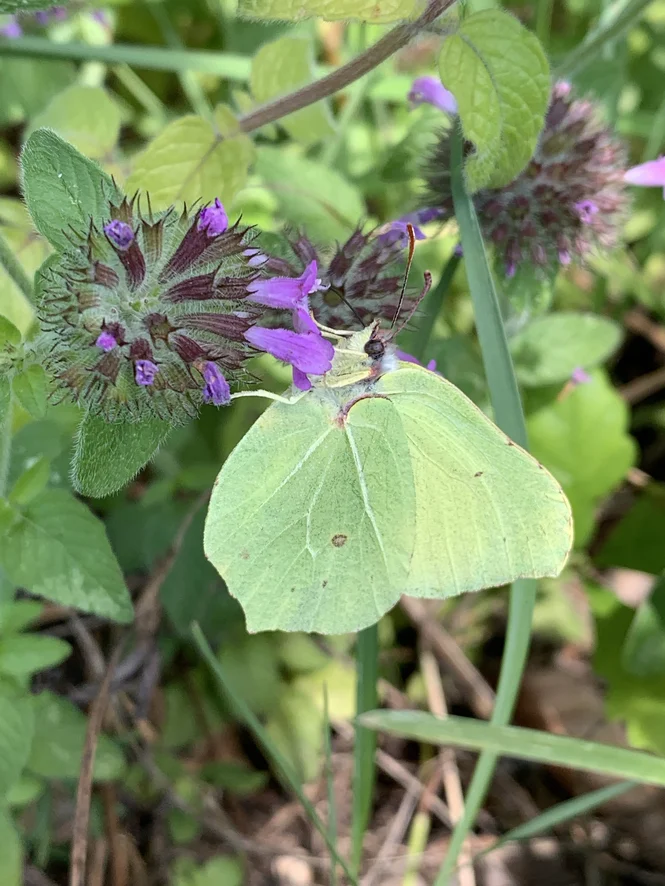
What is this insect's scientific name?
Gonepteryx rhamni
